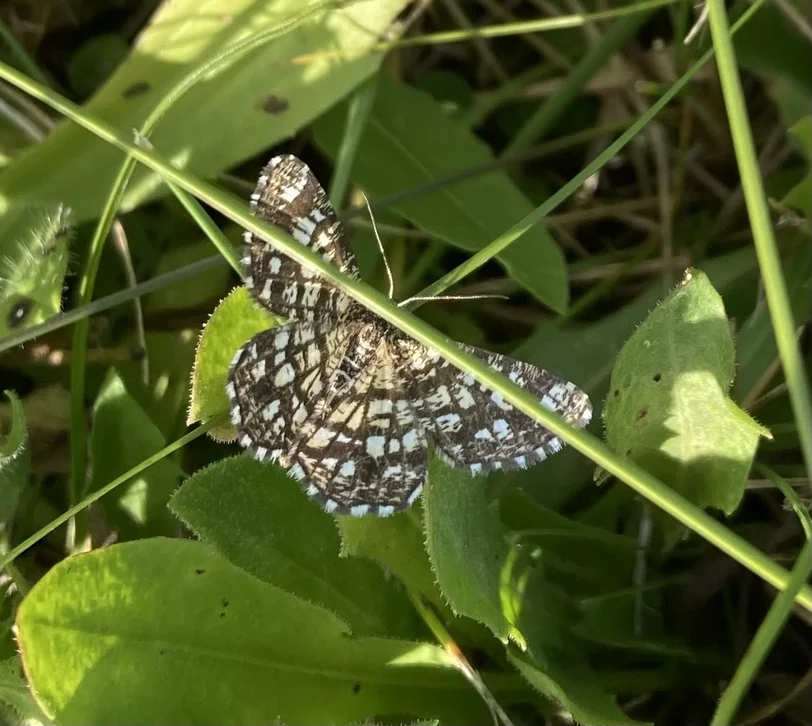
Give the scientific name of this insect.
Chiasmia clathrata
